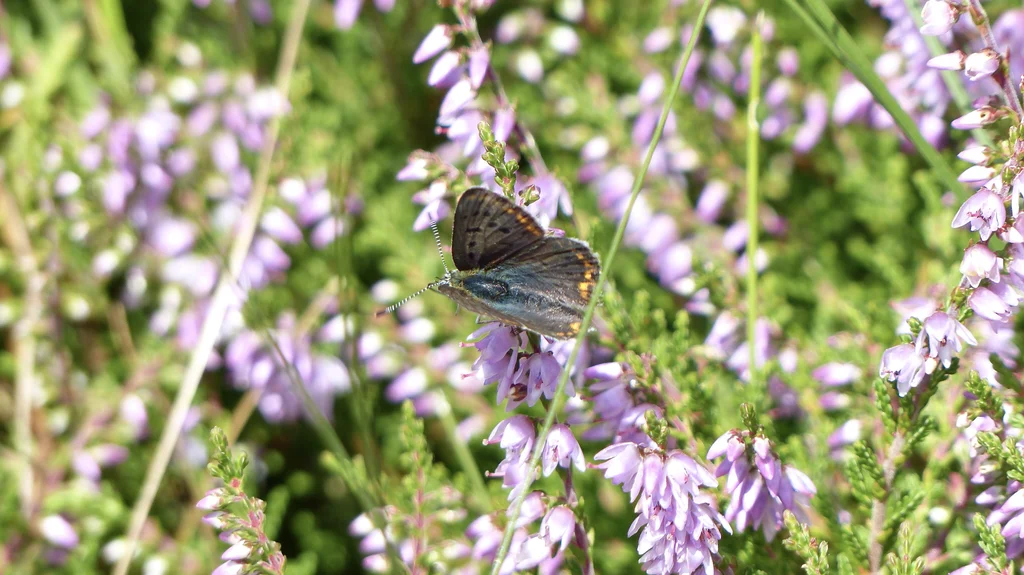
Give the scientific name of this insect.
Lycaena tityrus (also Loweia tityrus)
